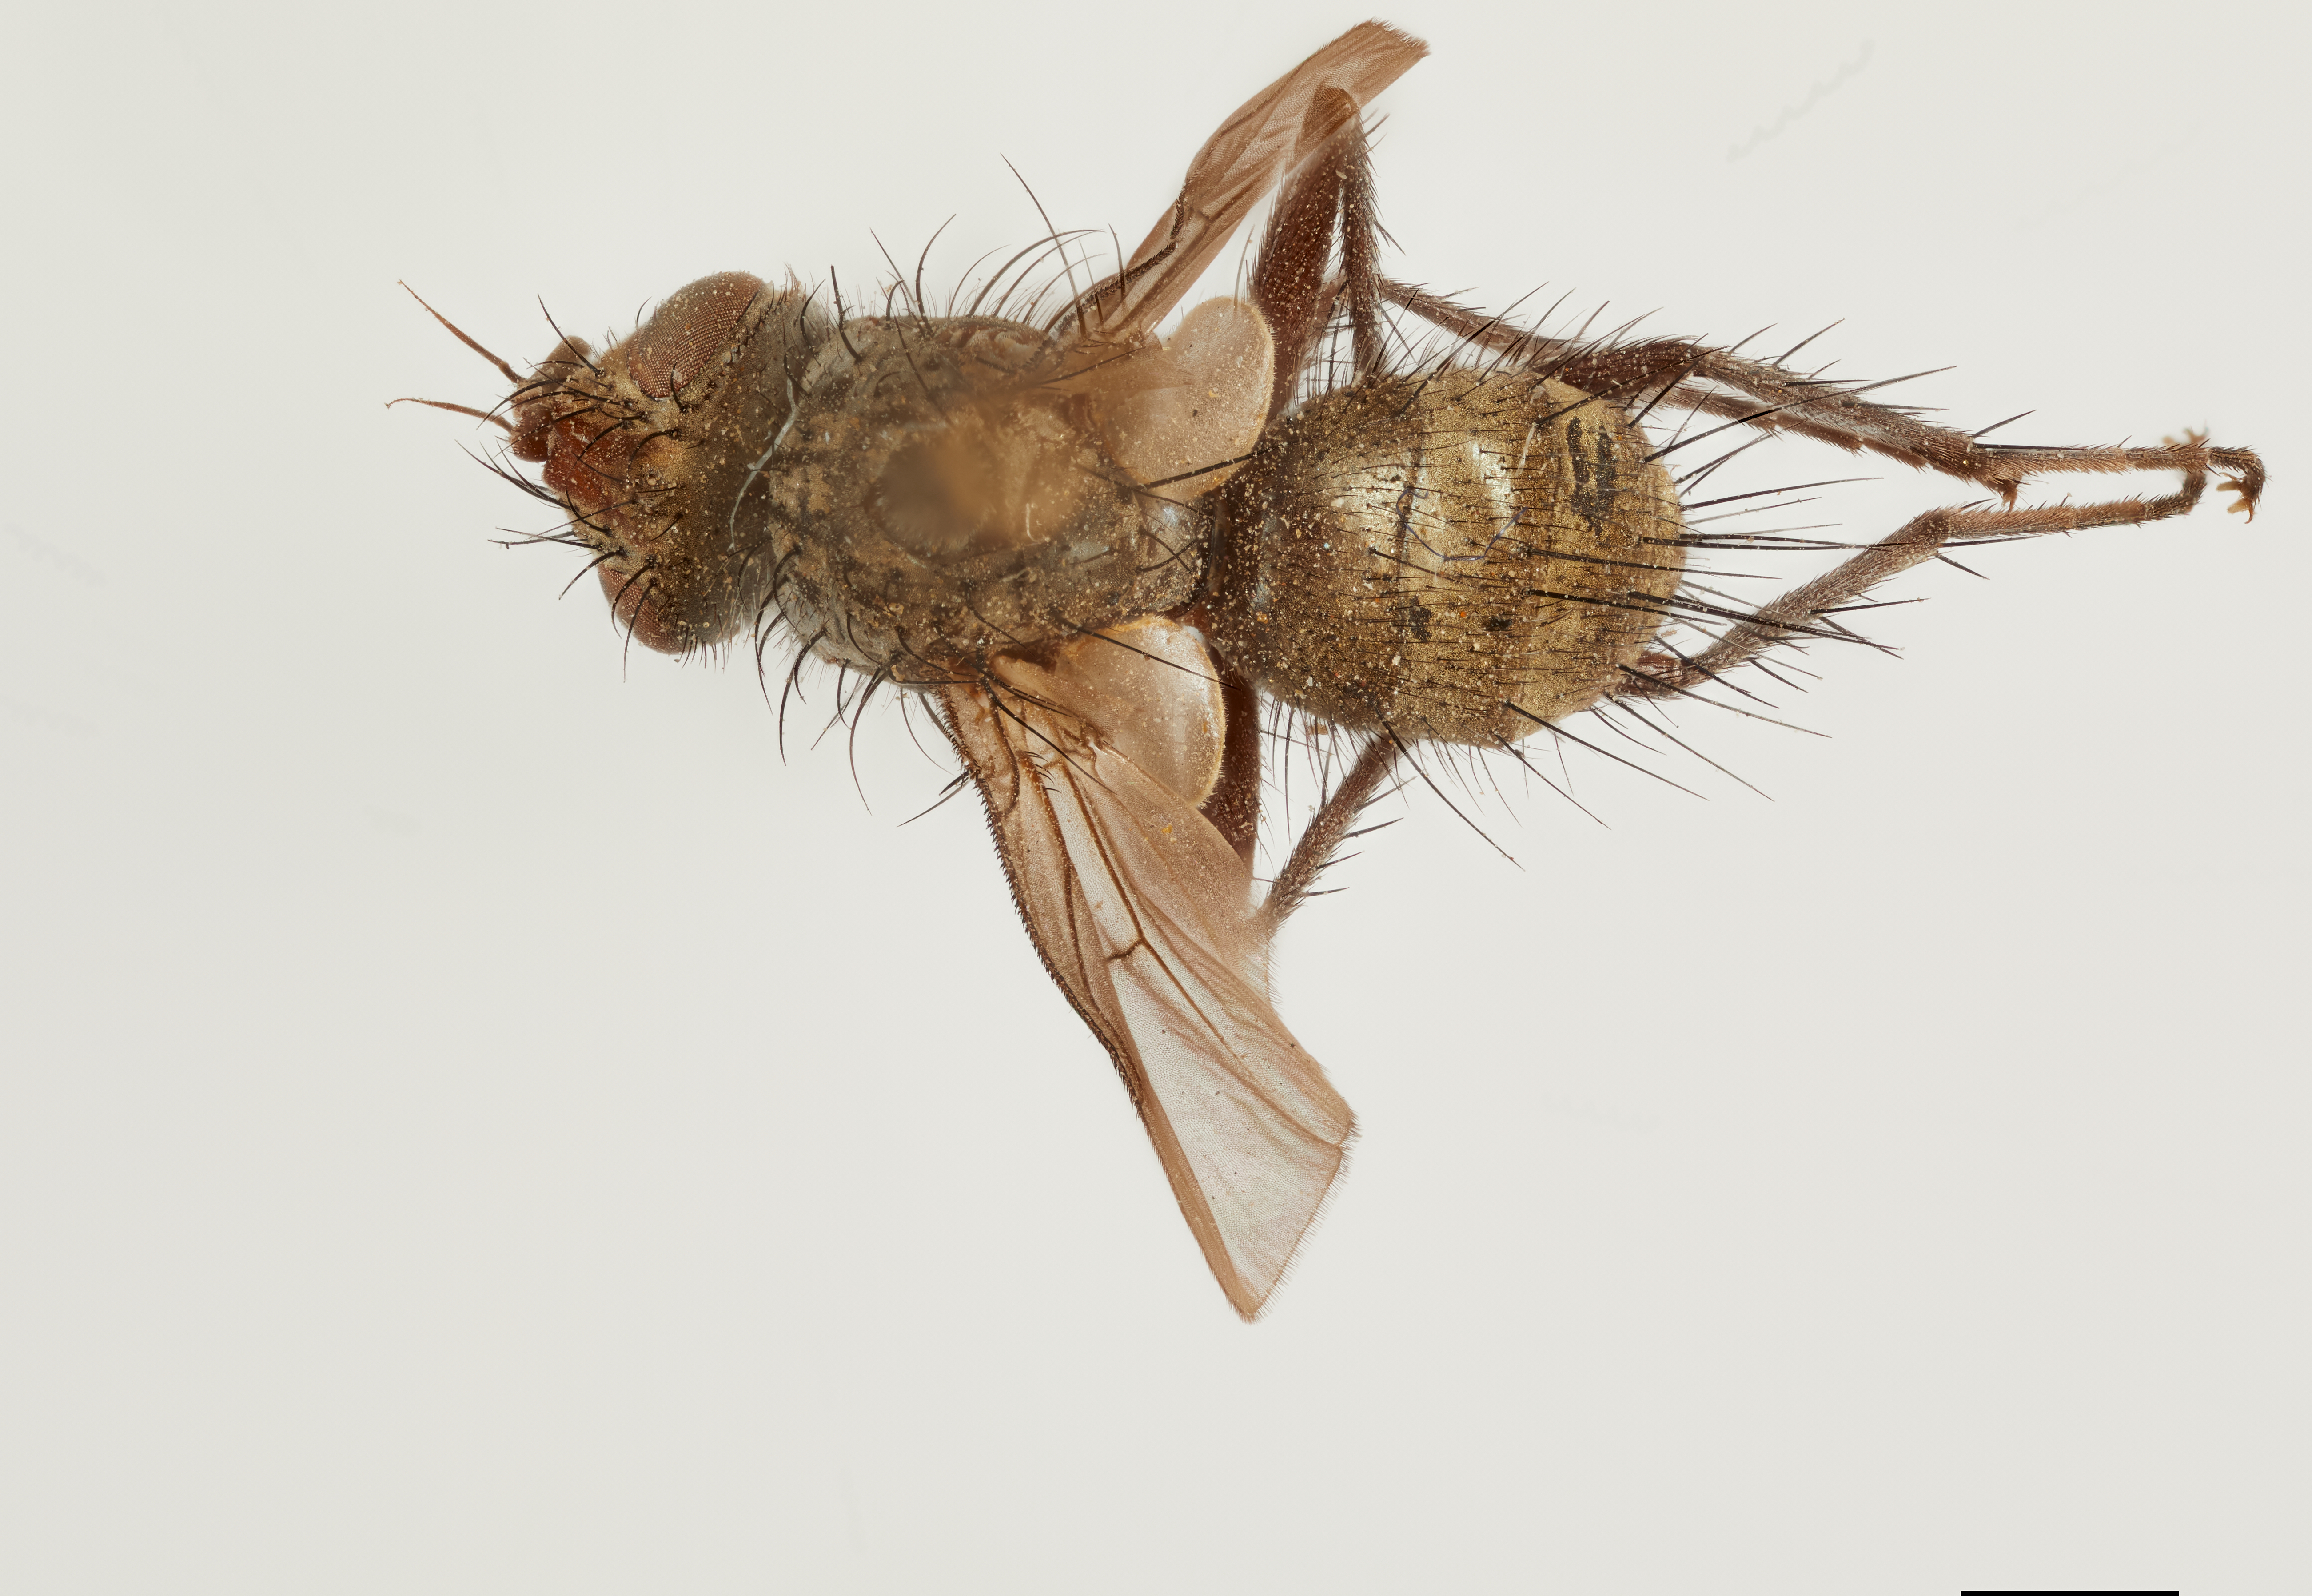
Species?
Uclesia retracta
